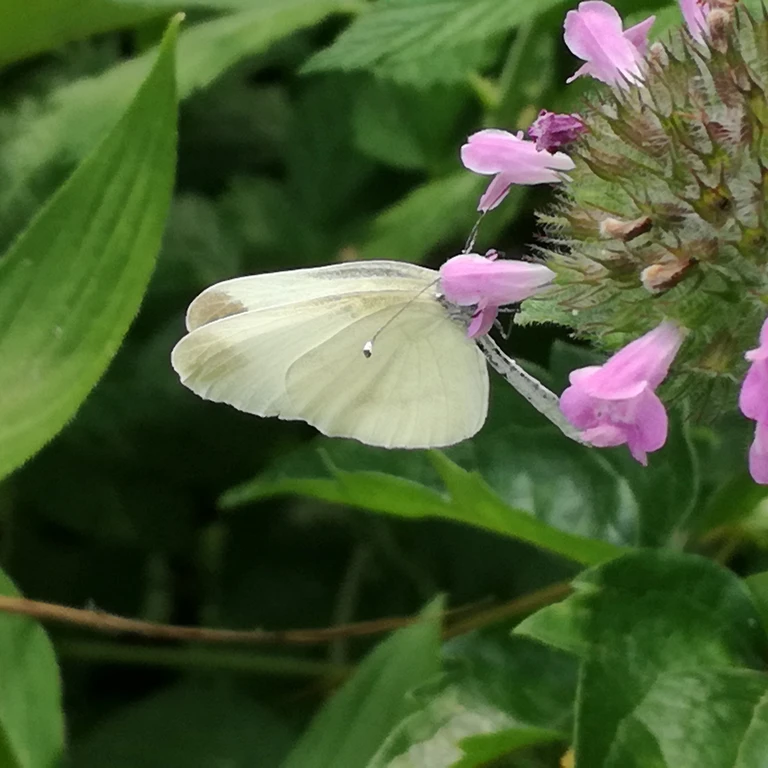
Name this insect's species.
Leptidea sinapis/juvernica
